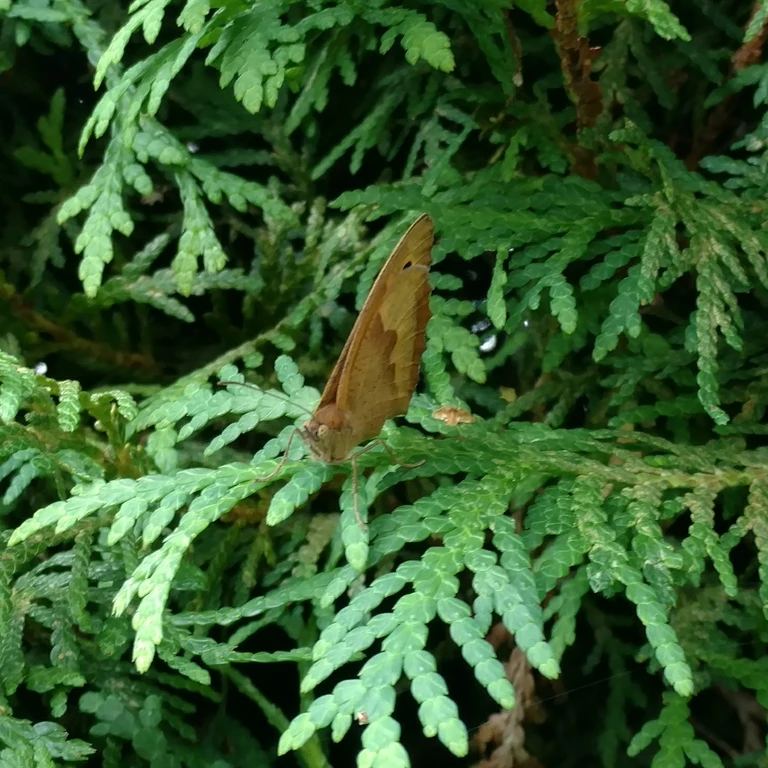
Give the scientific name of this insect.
Maniola jurtina
